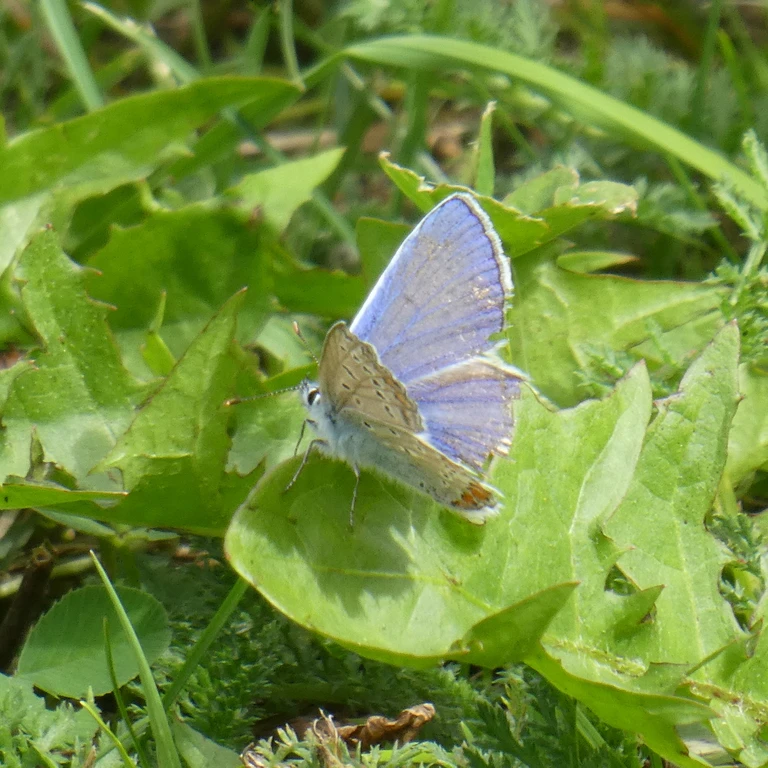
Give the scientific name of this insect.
Polyommatus icarus
